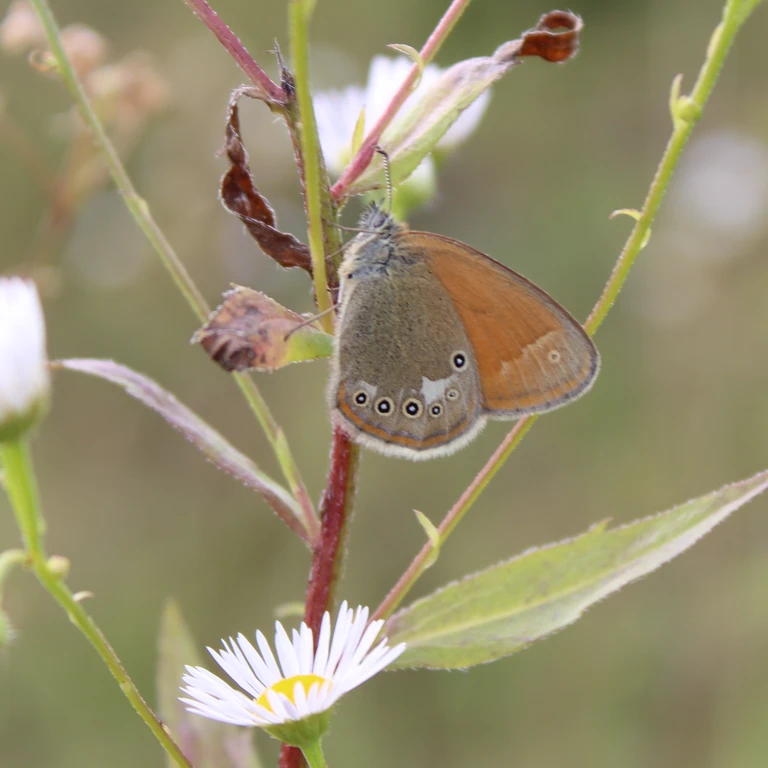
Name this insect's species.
Coenonympha glycerion (also Coenonympha iphis)
